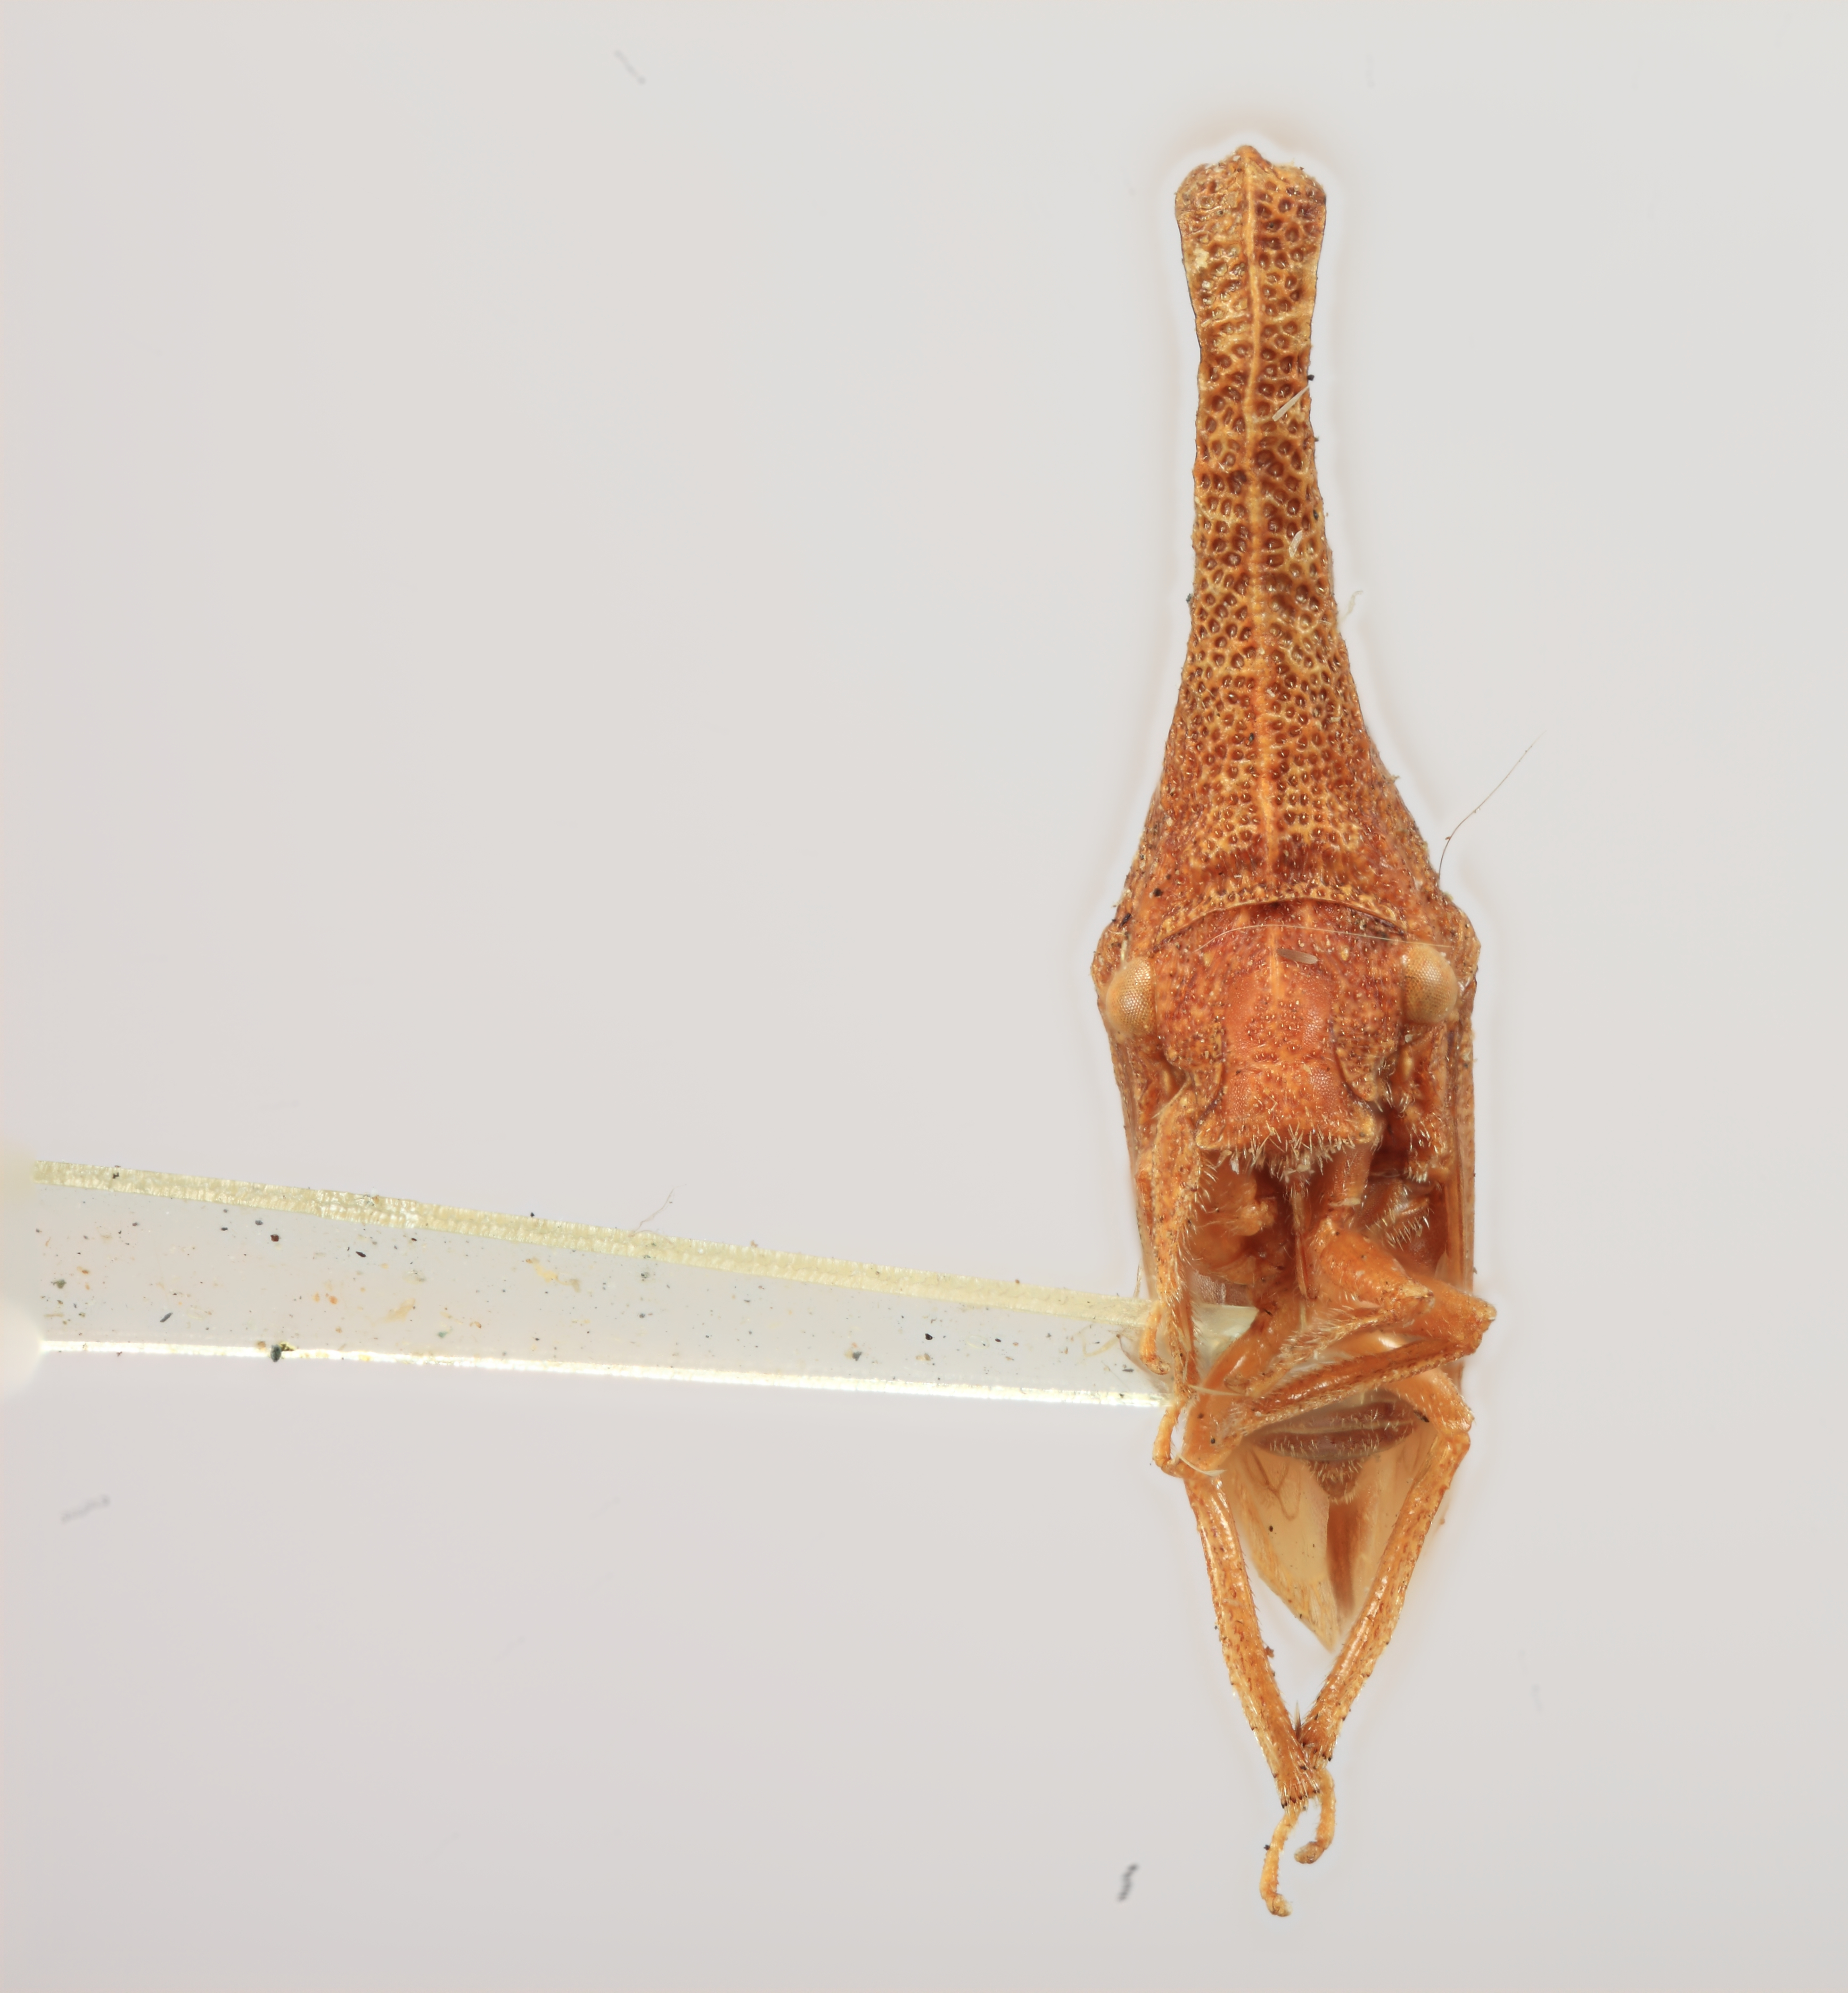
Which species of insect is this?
Aechmorpha californensis
